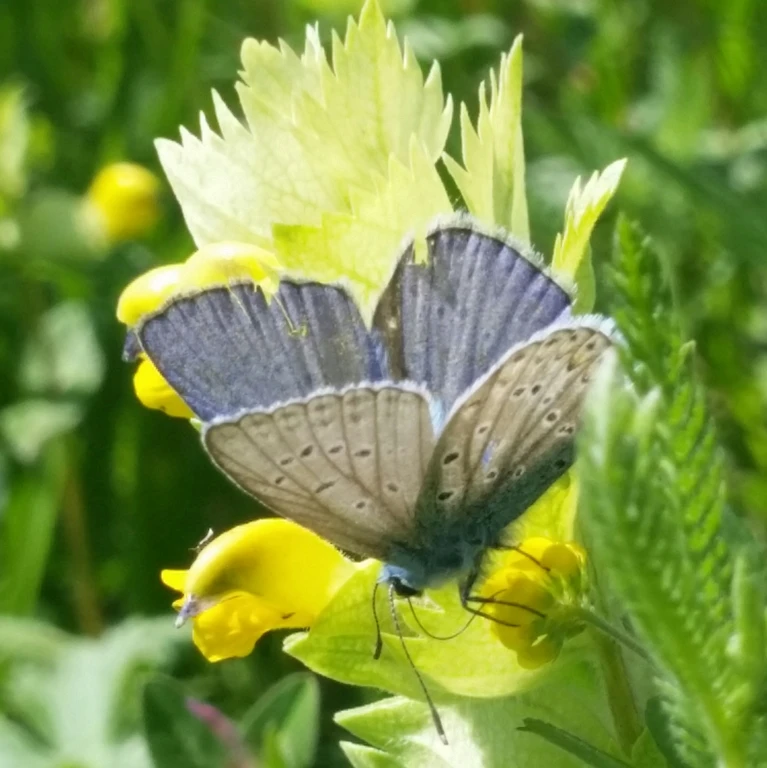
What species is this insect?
Polyommatus icarus
